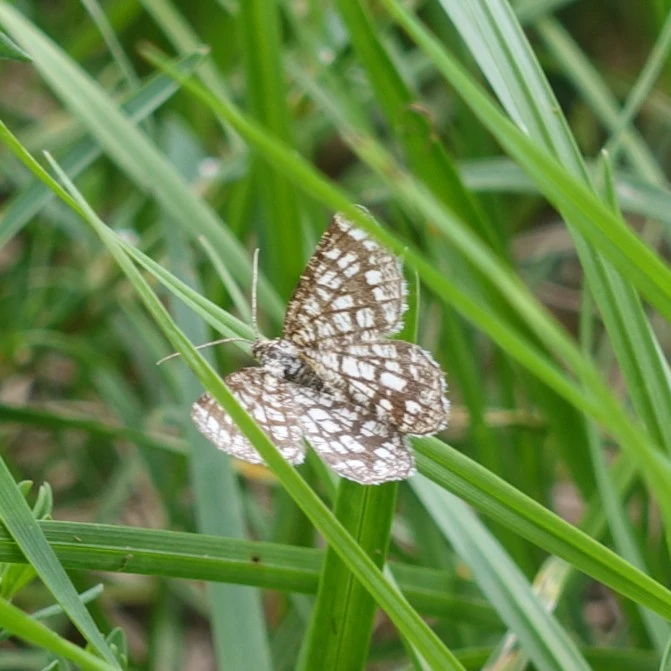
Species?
Chiasmia clathrata
